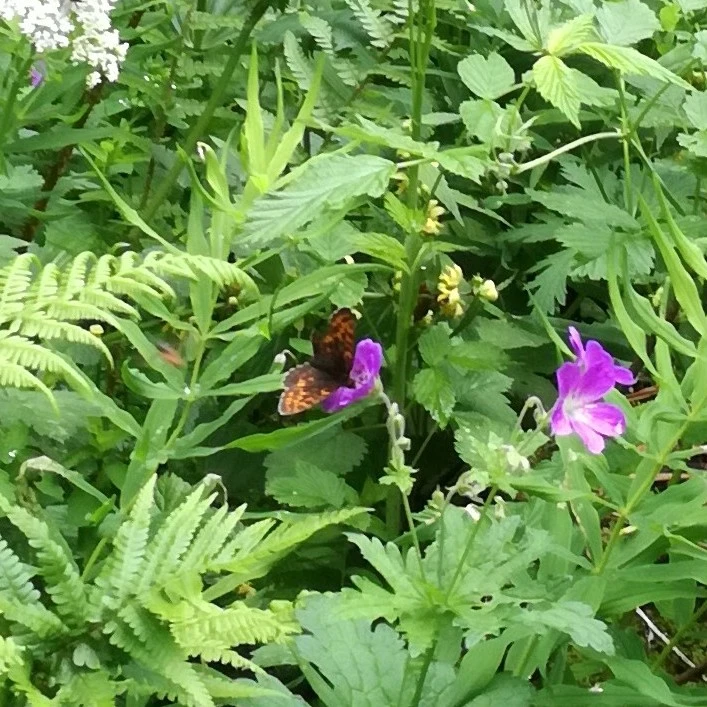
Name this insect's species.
Boloria thore
